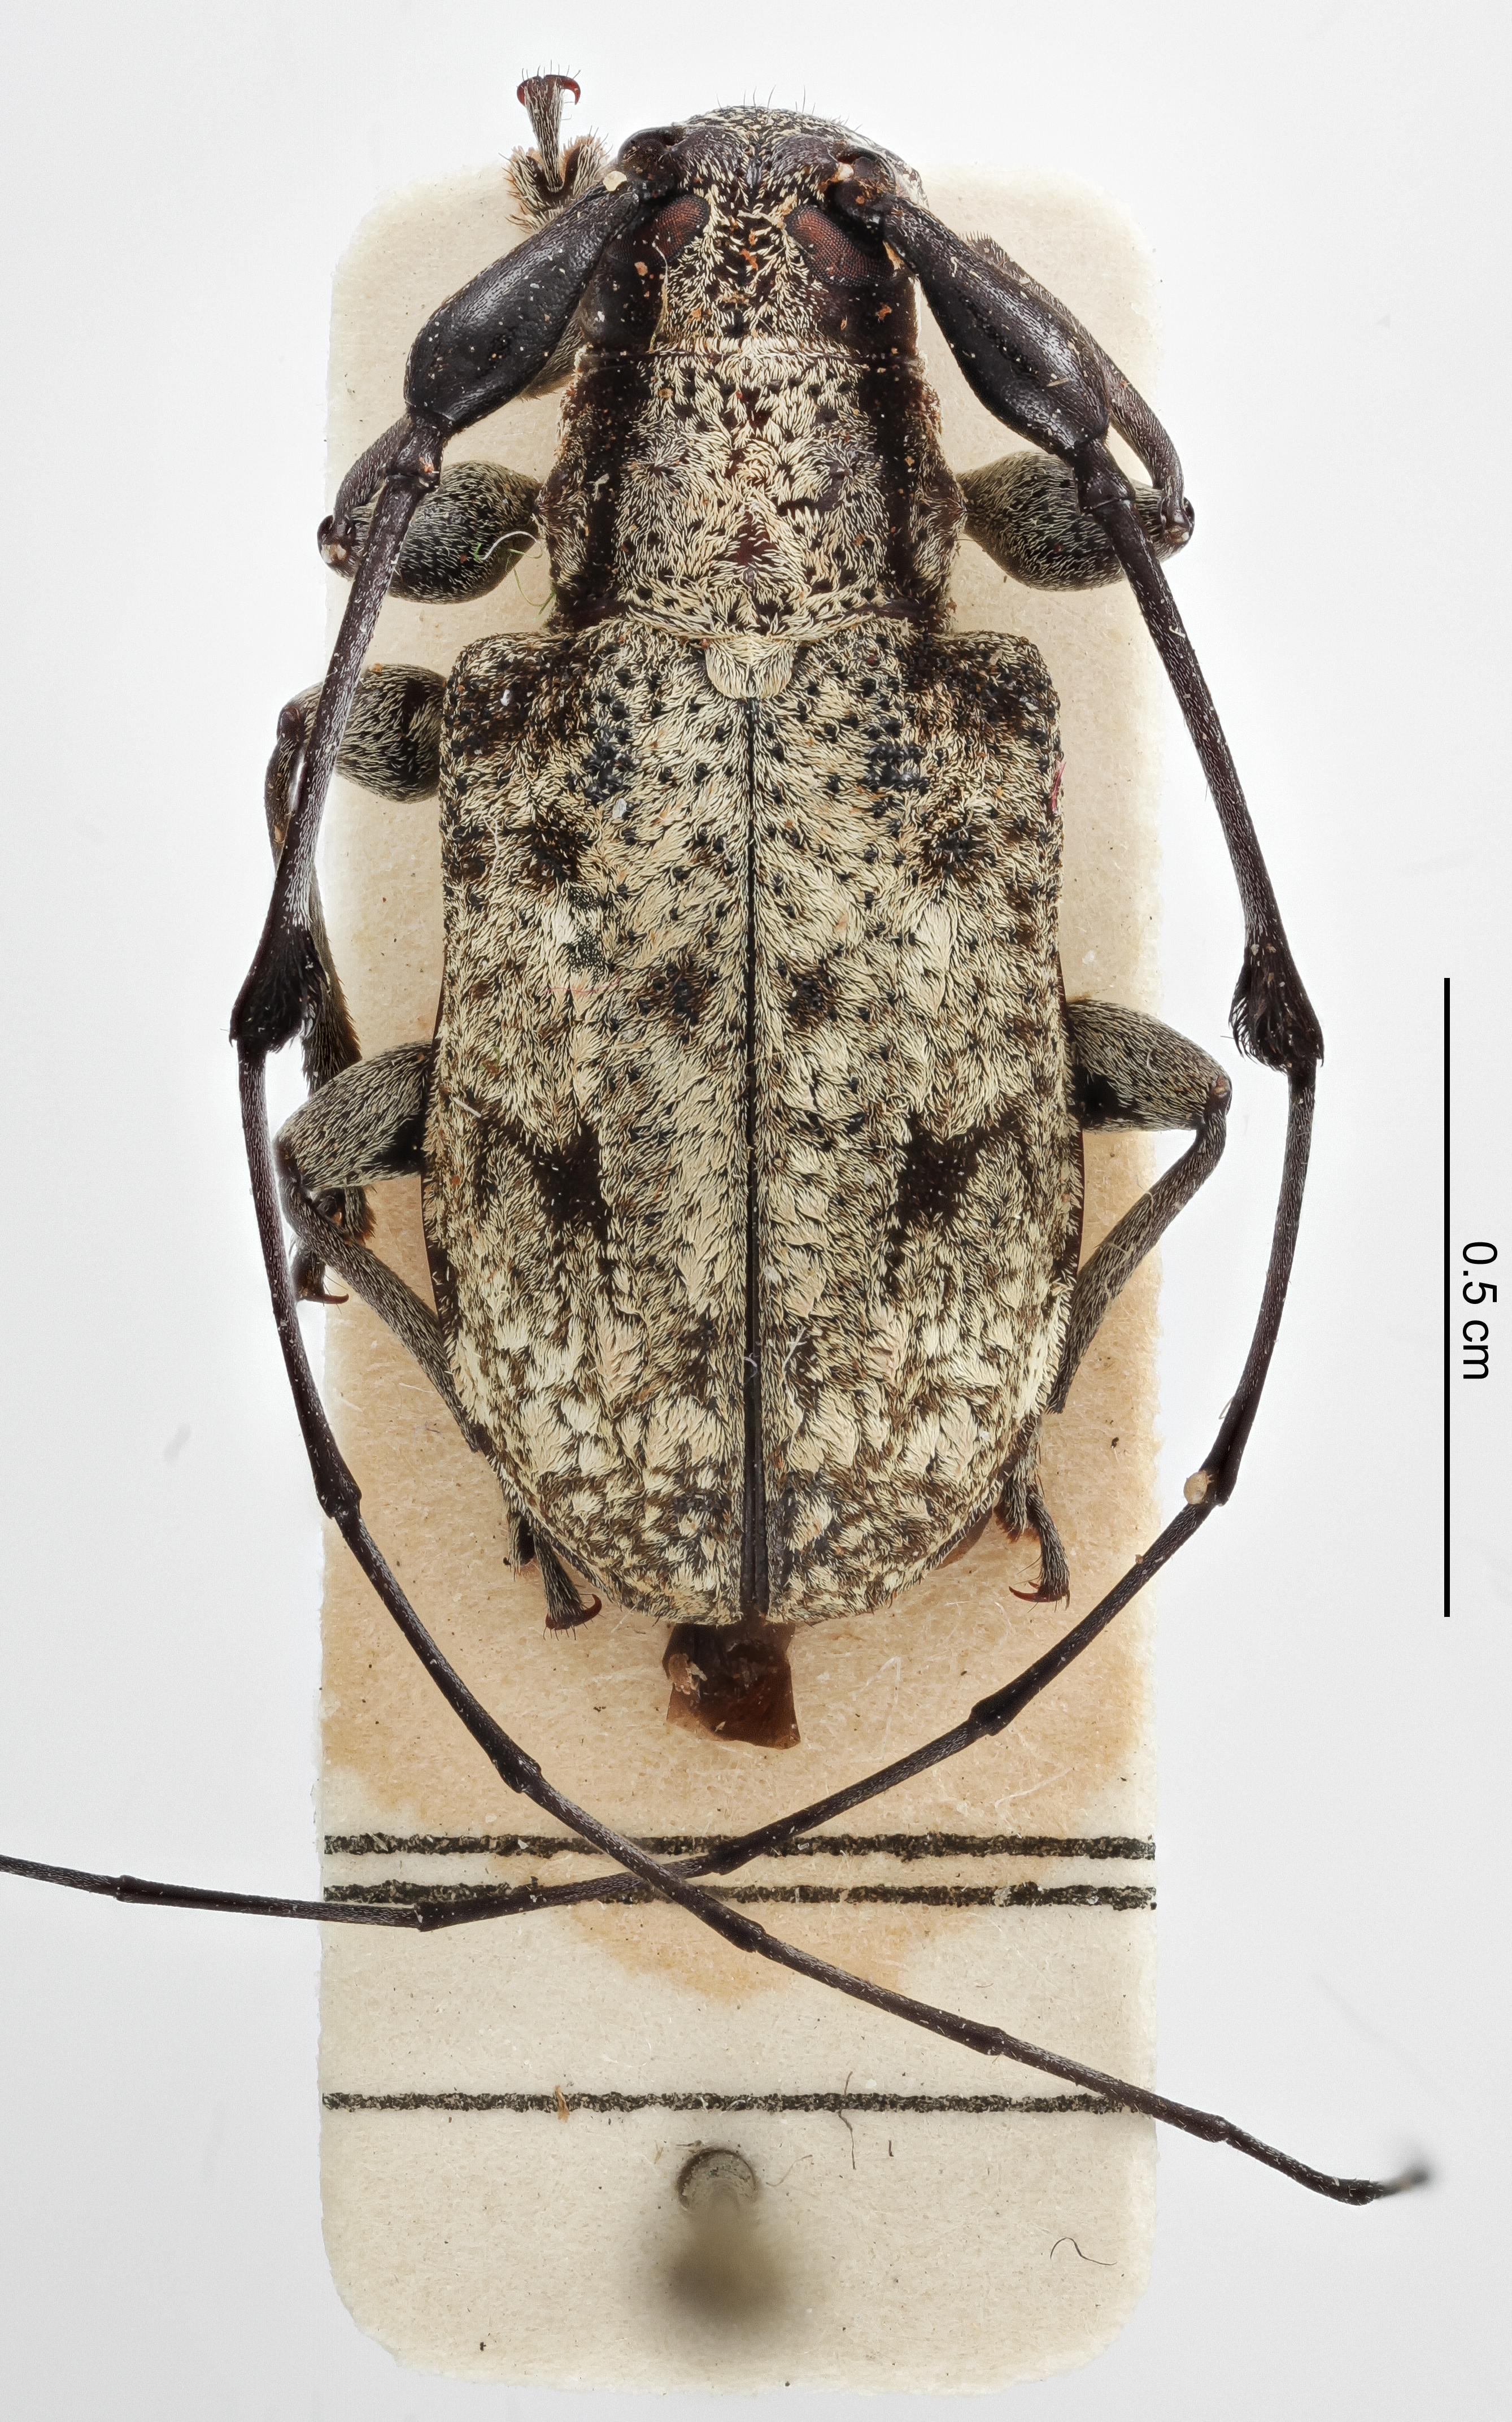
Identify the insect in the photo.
Phacellocerina limosa
